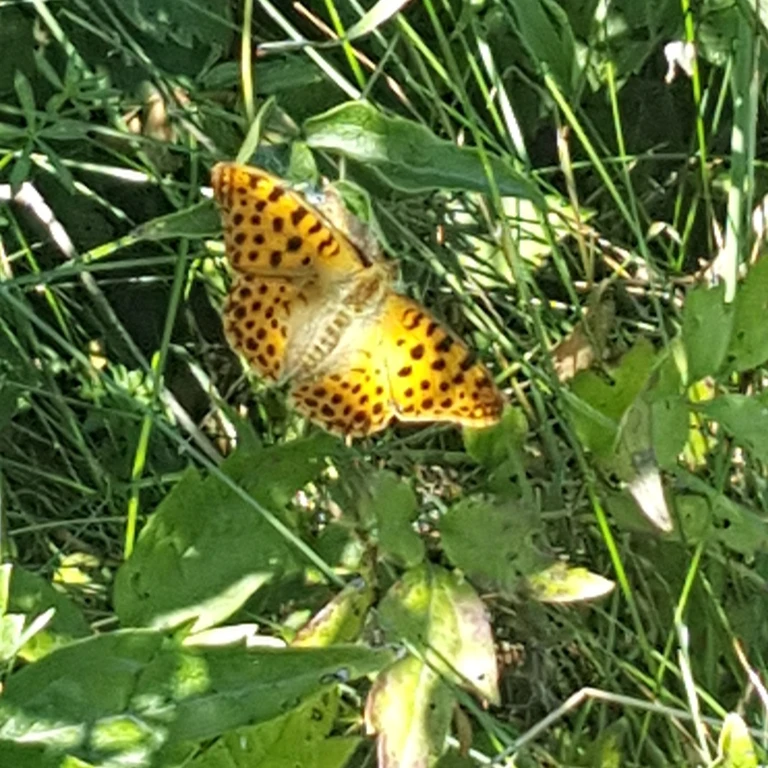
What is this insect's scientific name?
Issoria lathonia
